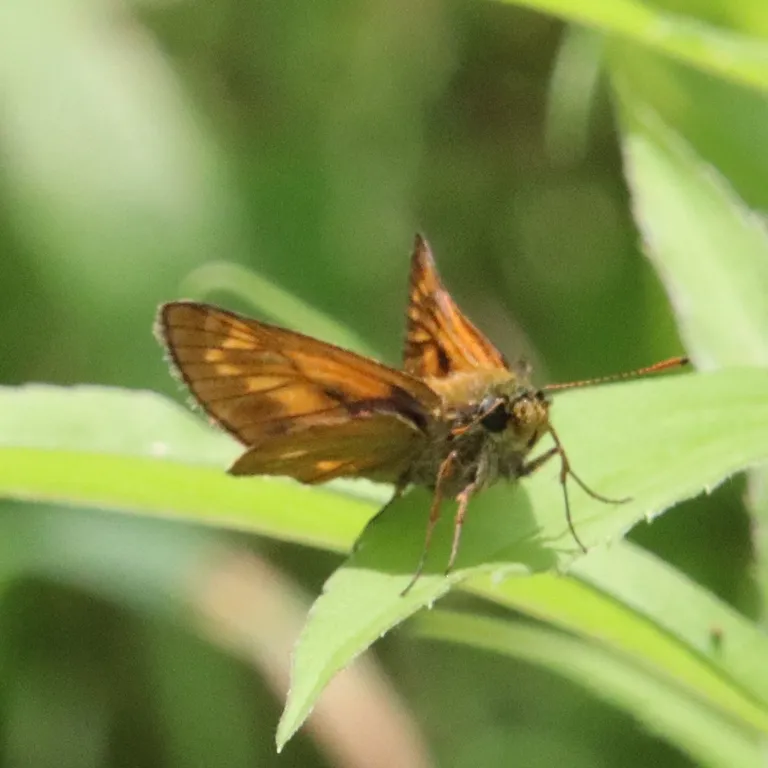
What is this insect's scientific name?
Ochlodes sylvanus (also Ochlodes venata)
